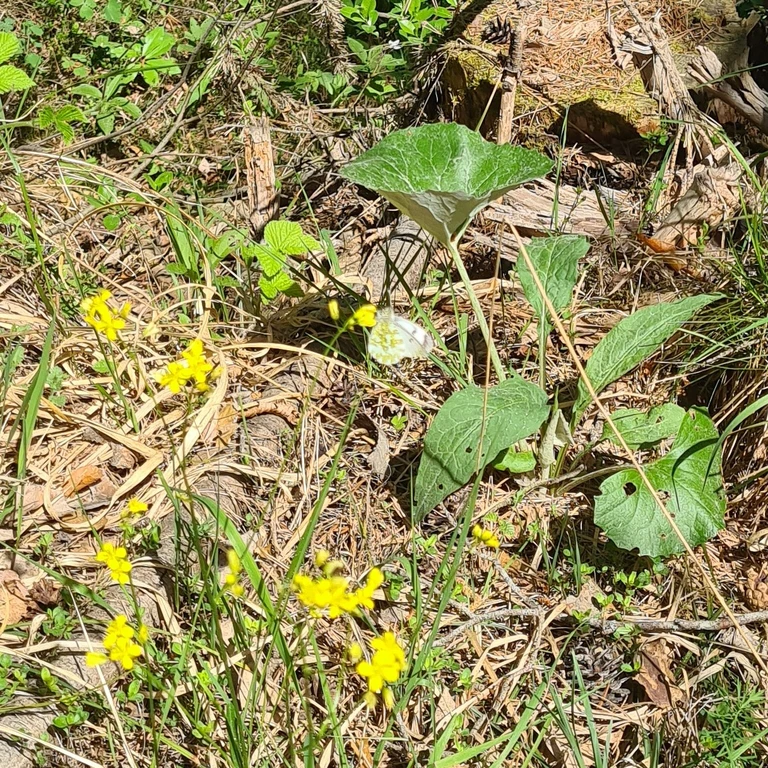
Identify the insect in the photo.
Anthocharis cardamines
